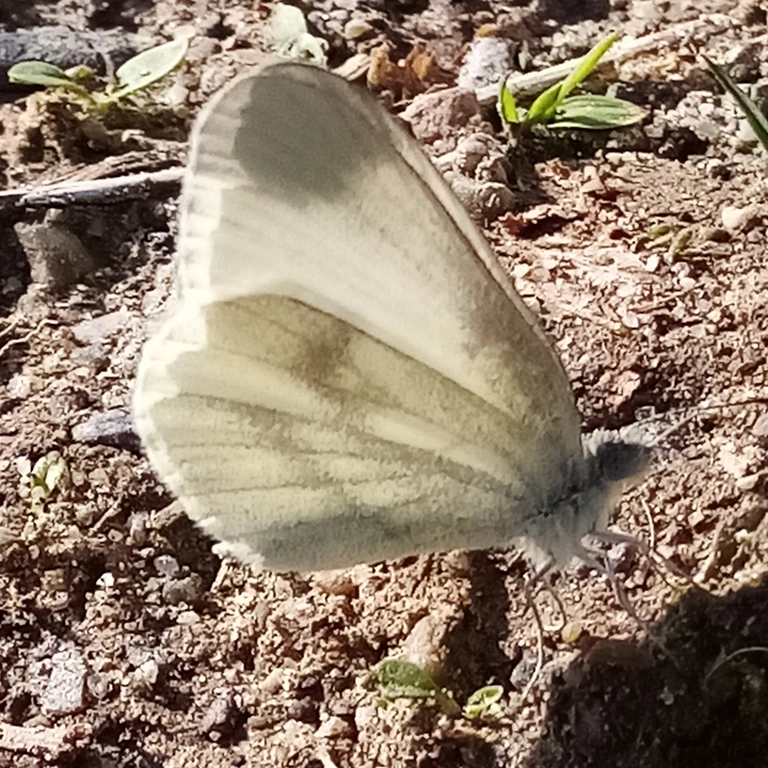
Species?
Leptidea sinapis/juvernica
